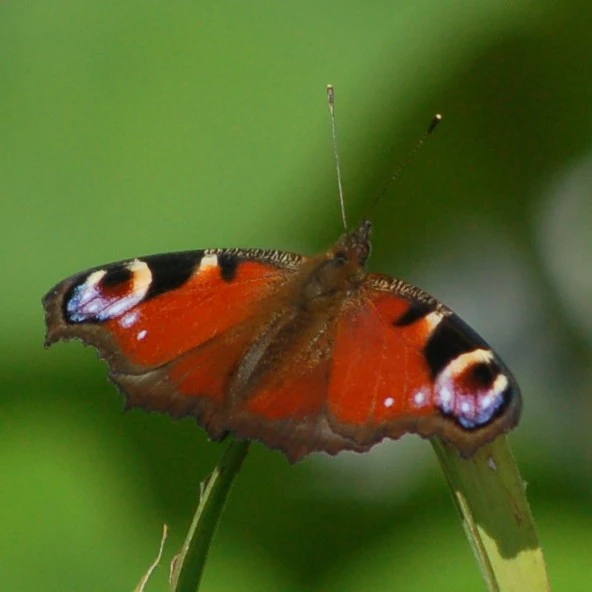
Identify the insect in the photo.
Aglais io
